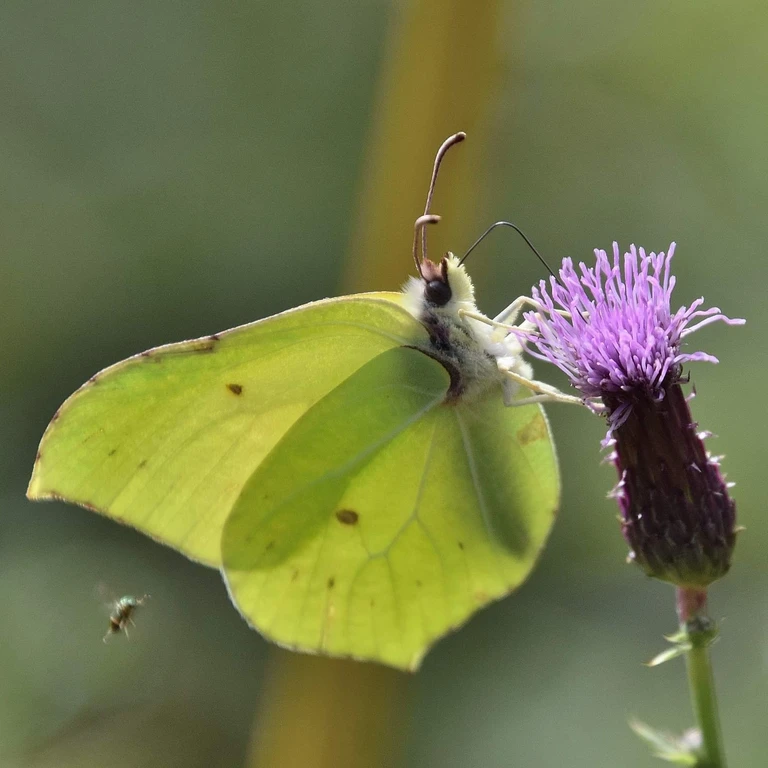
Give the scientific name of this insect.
Gonepteryx rhamni
